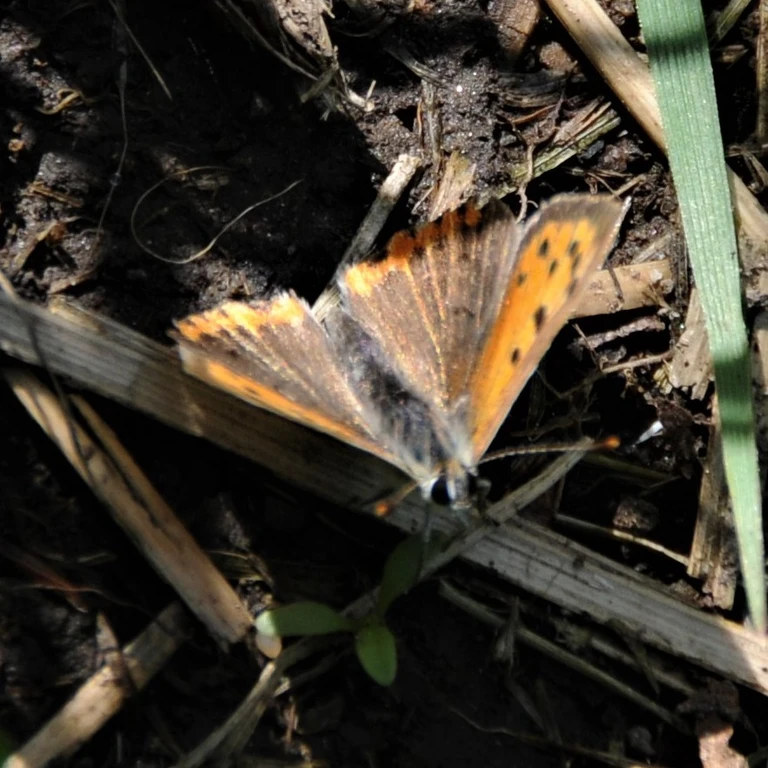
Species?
Lycaena phlaeas
